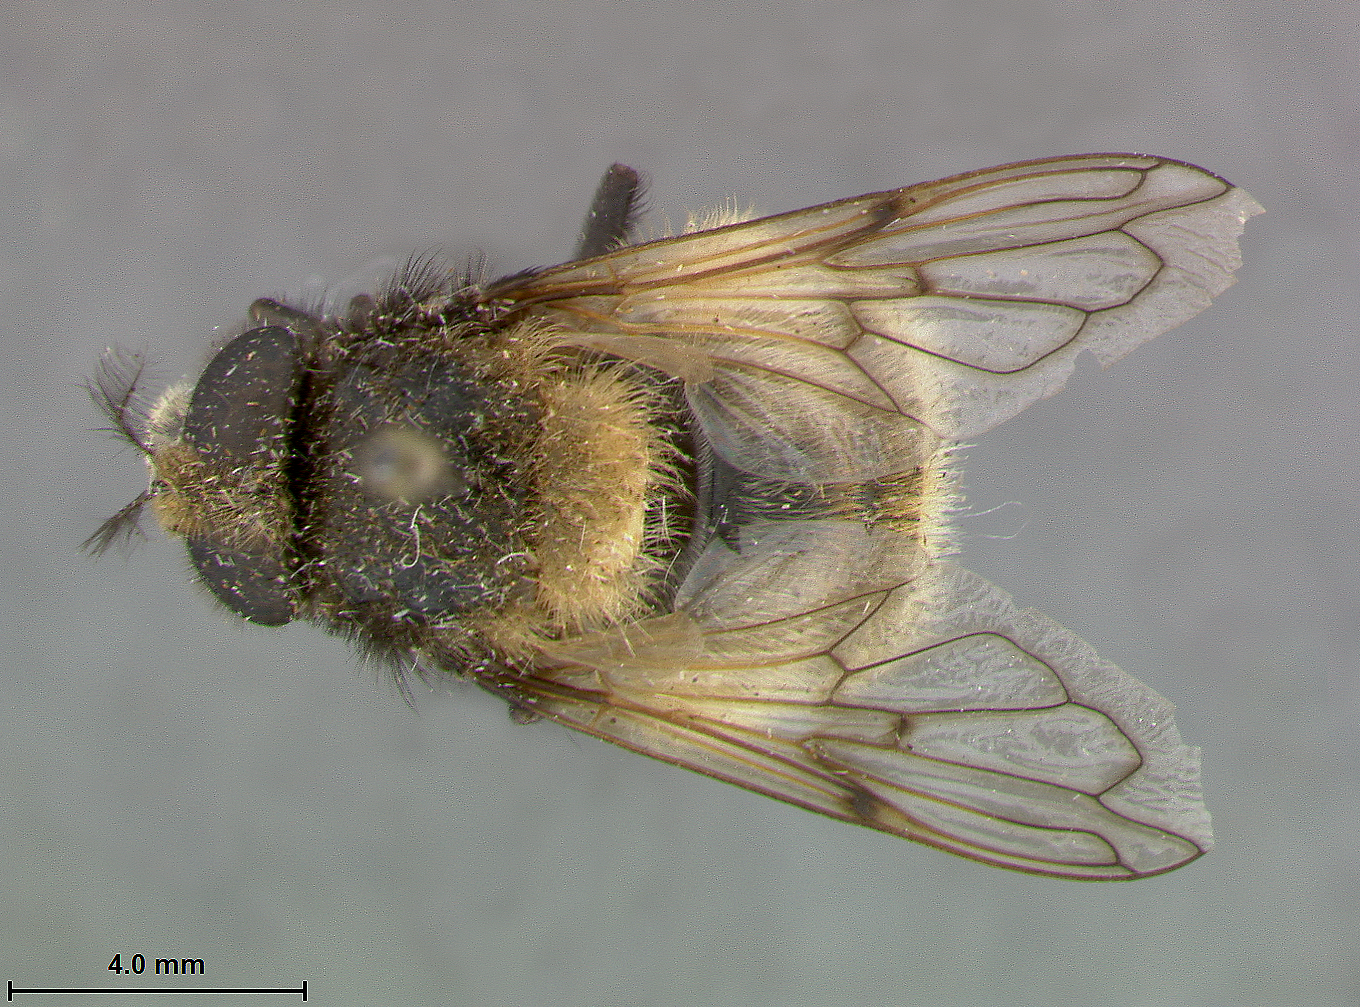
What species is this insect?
Volucella evecta (also Volucella bombylans)
